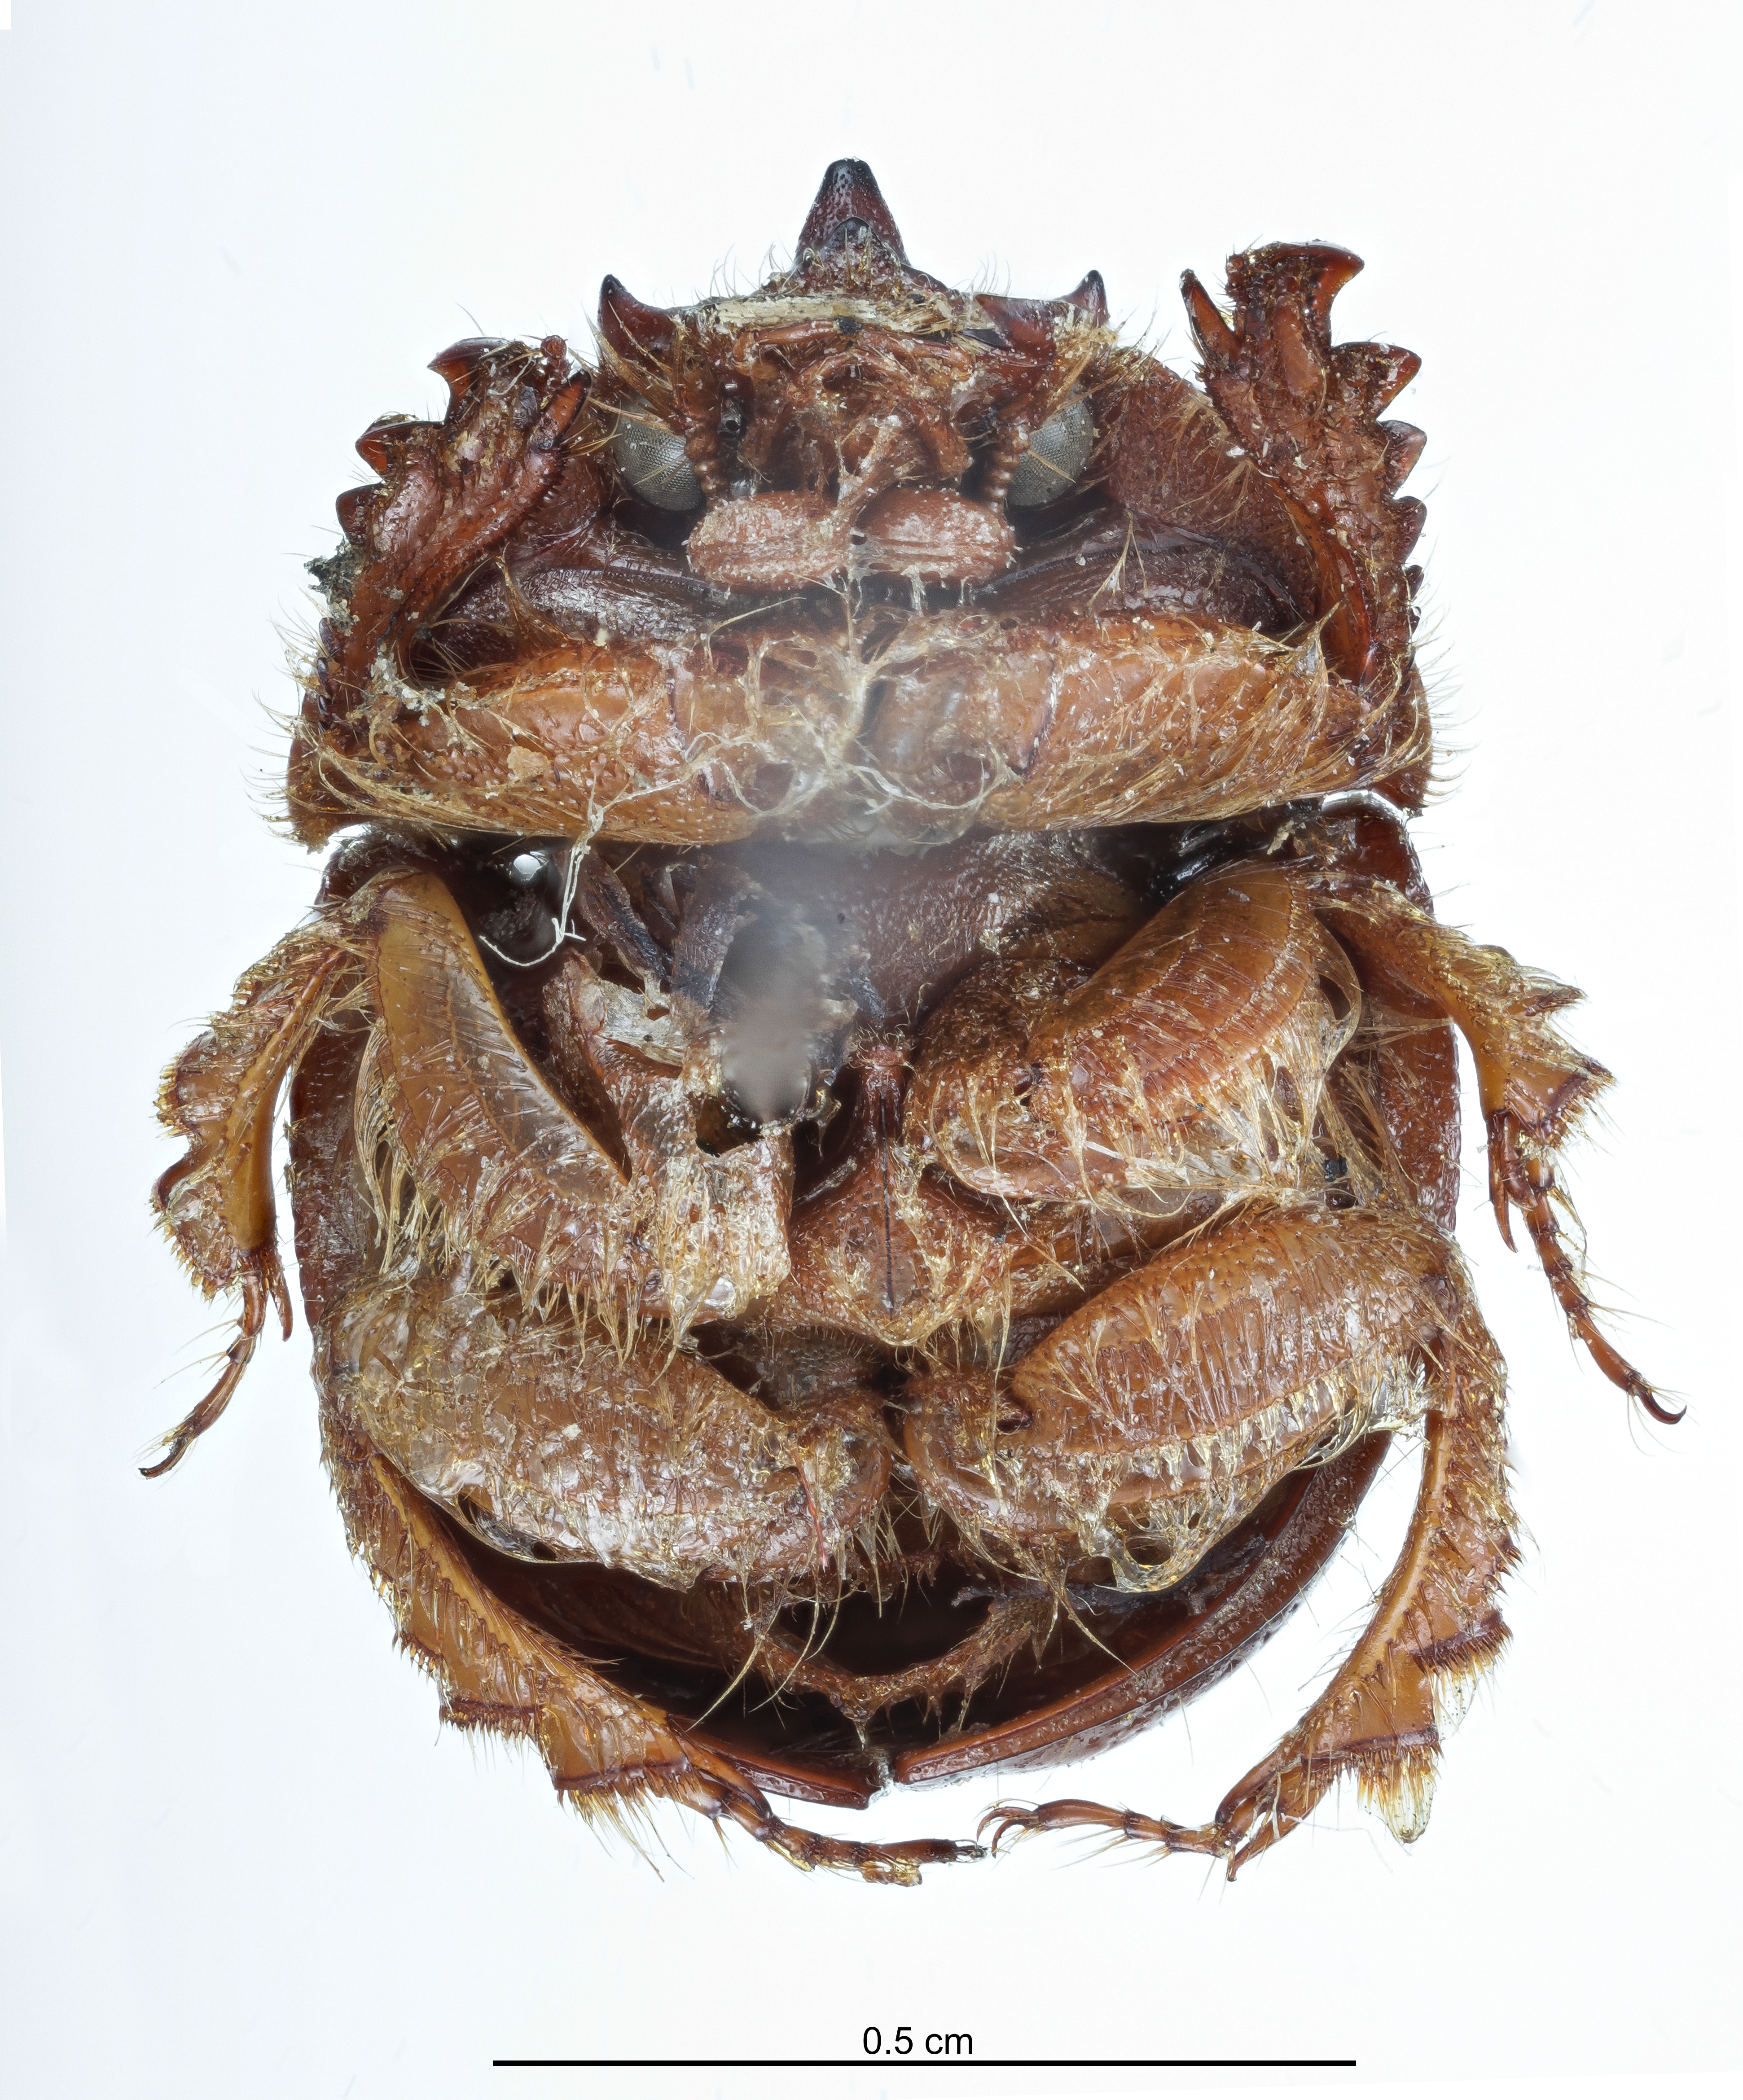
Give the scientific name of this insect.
Bolbocerosoma quadricornum
